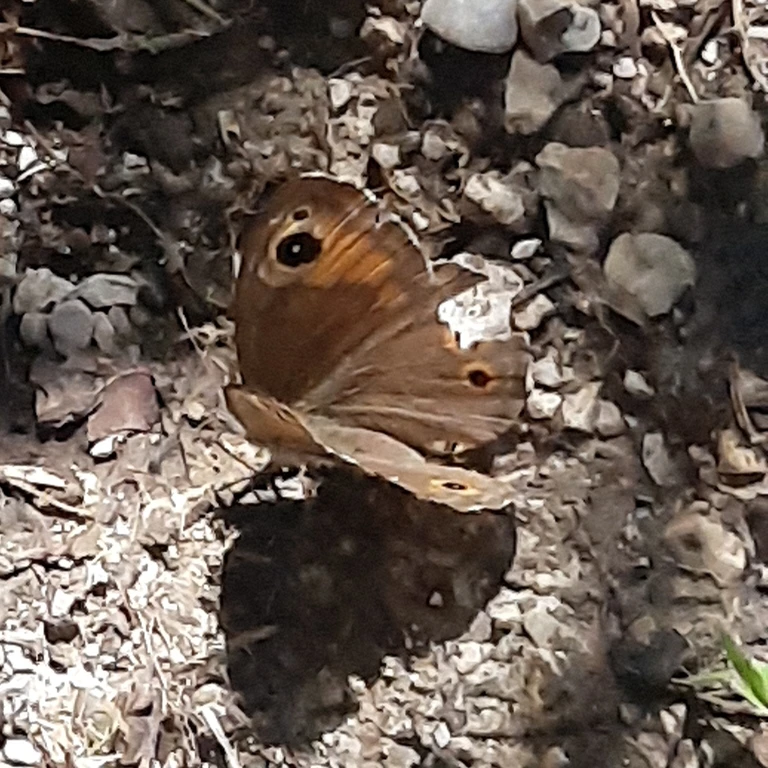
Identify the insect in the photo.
Lasiommata maera (also Pararge maera)
